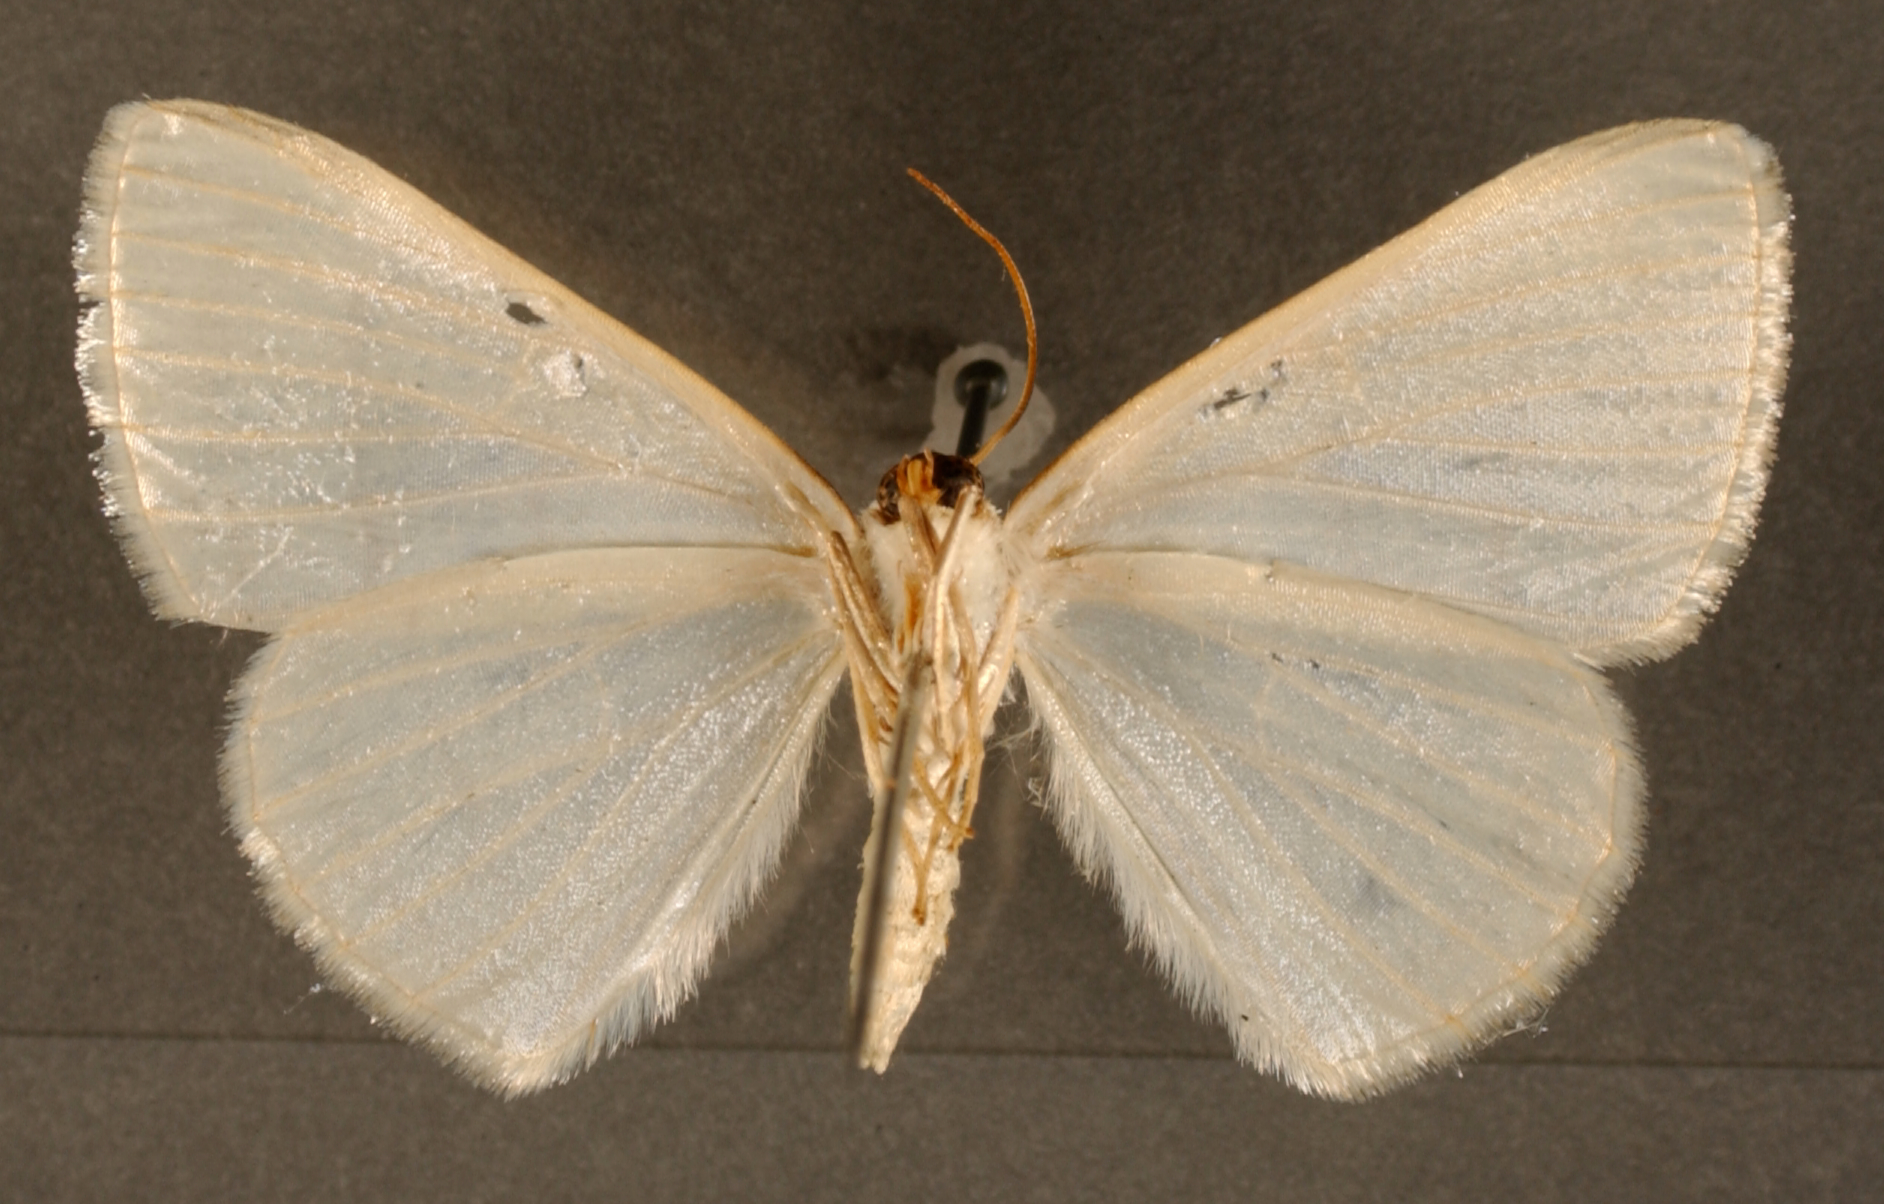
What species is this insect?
Lomographa proximata
